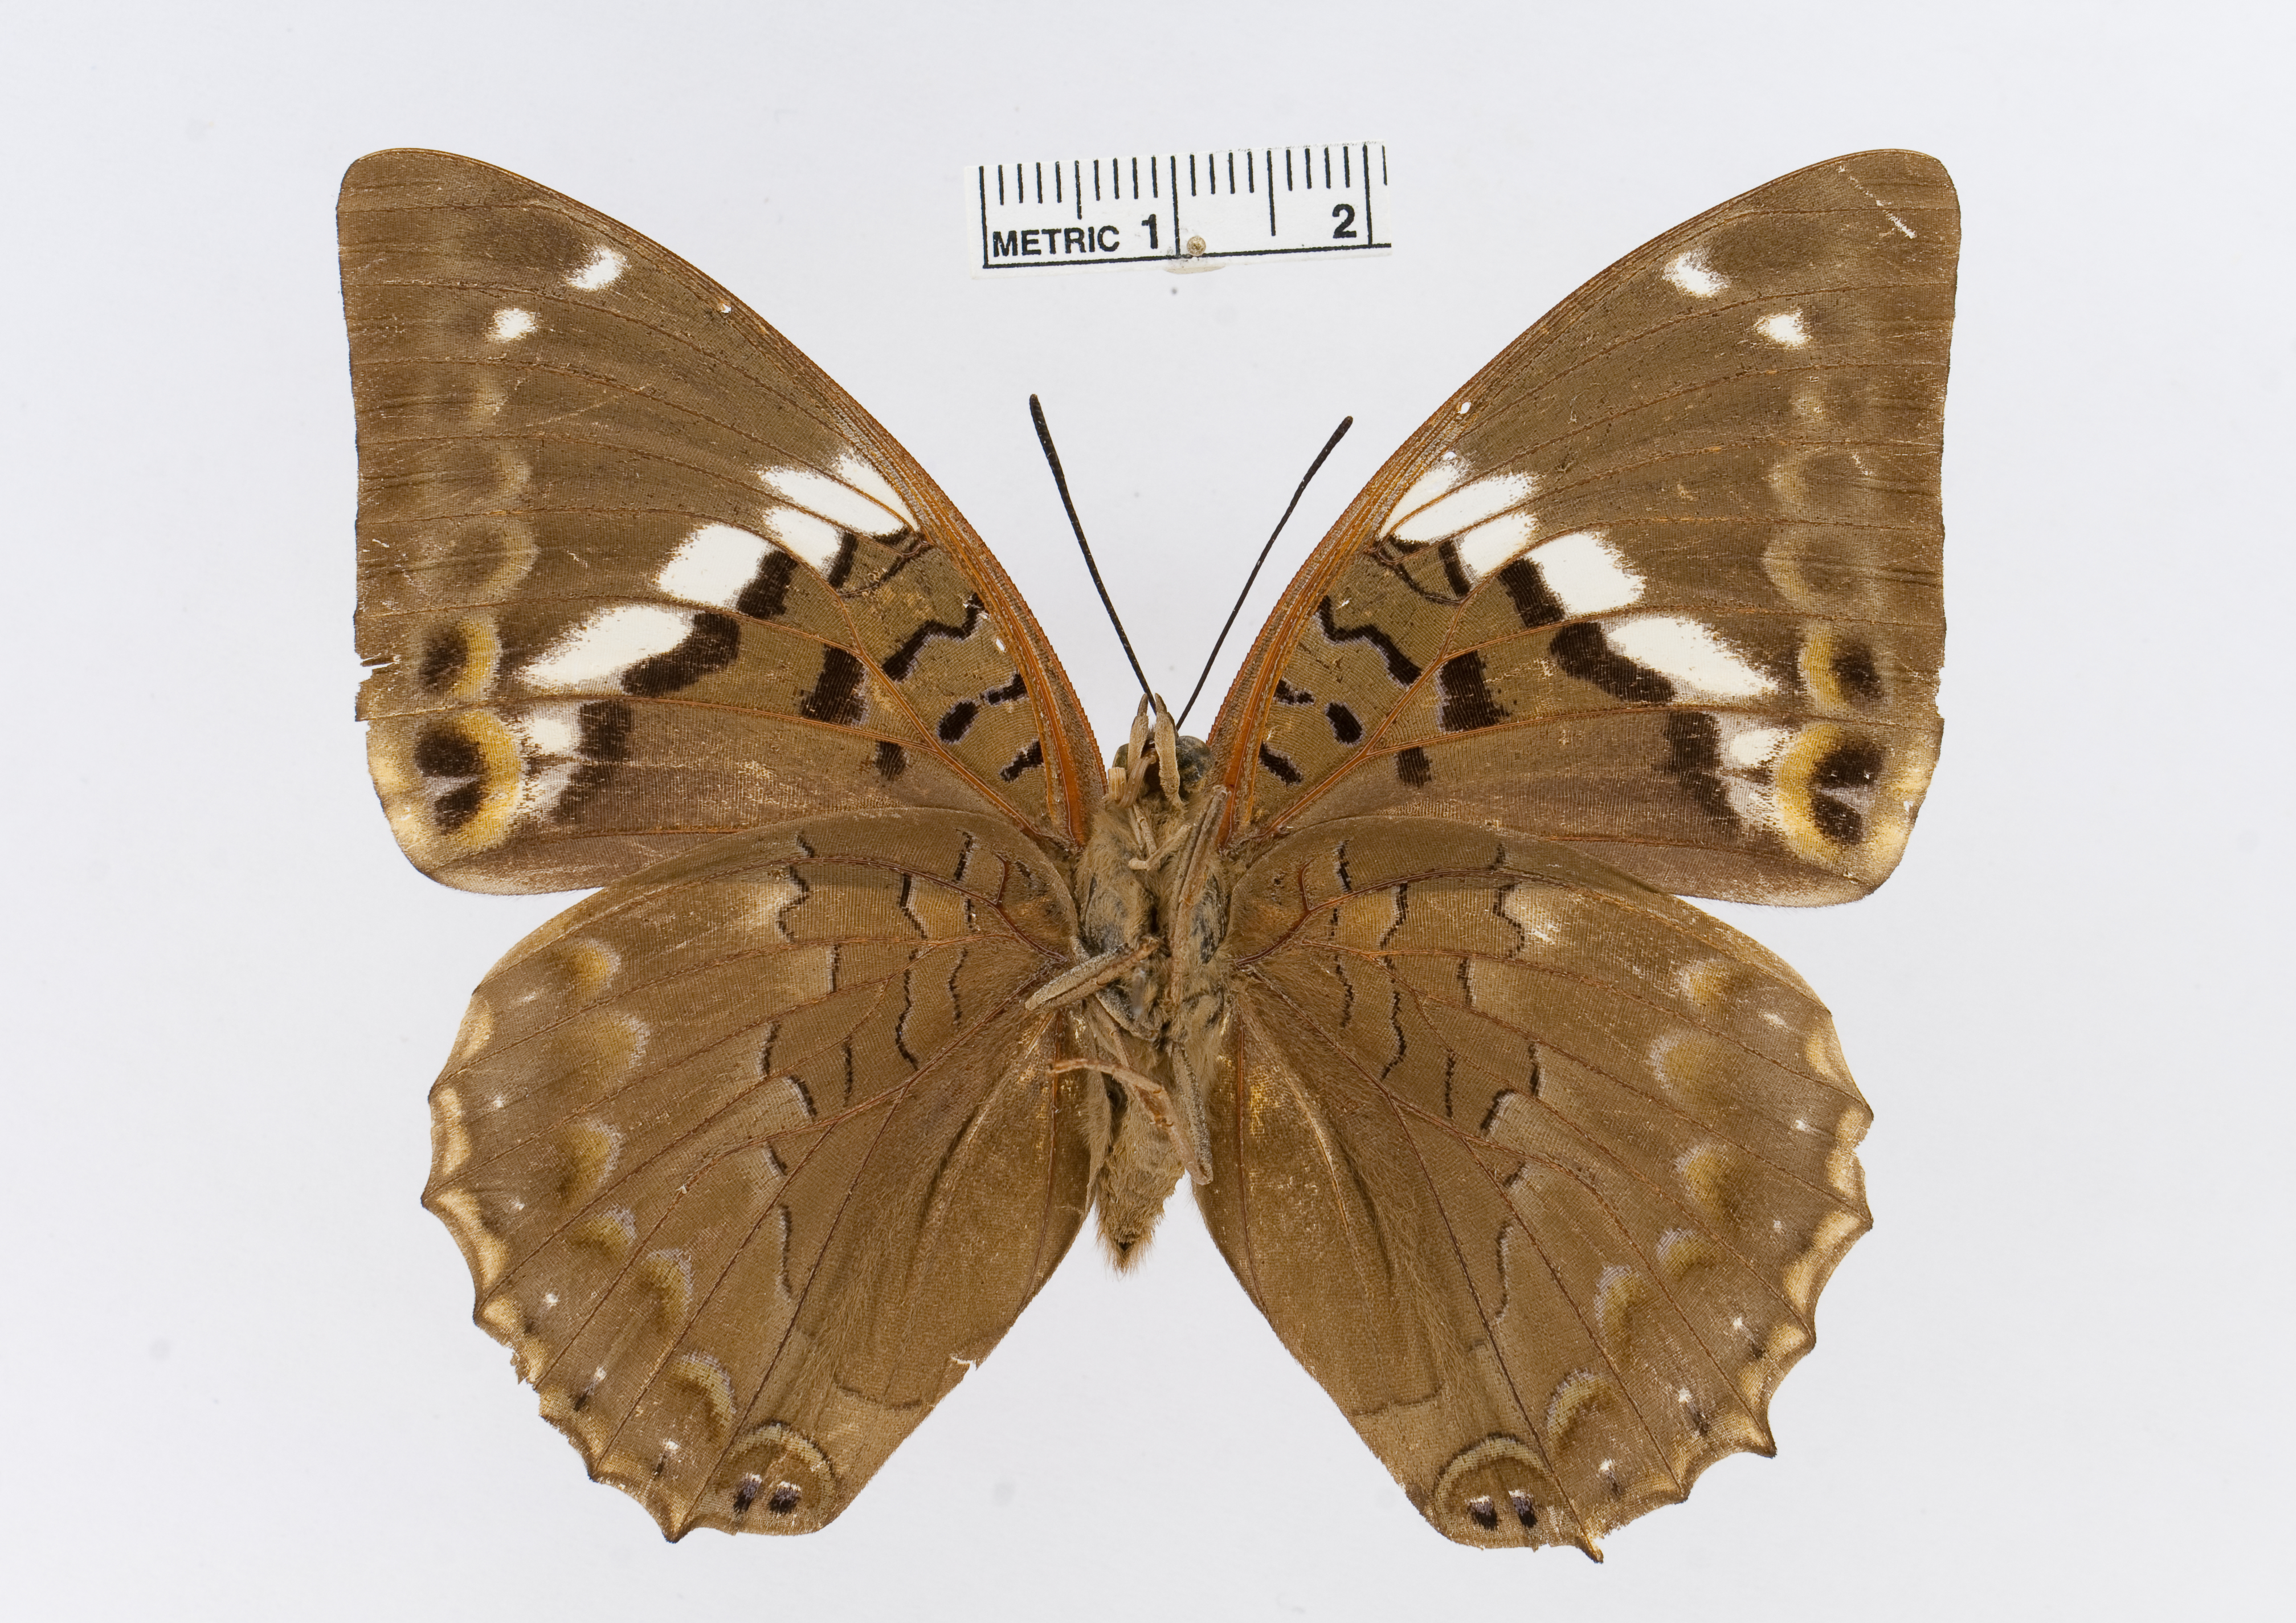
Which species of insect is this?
Charaxes bipunctatus
